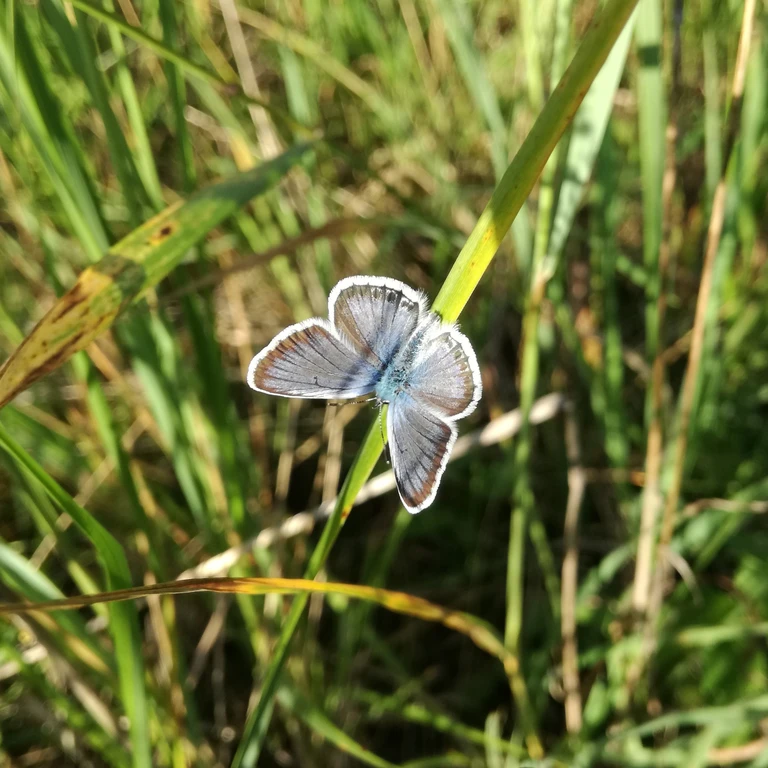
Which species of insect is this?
Plebejus argus
